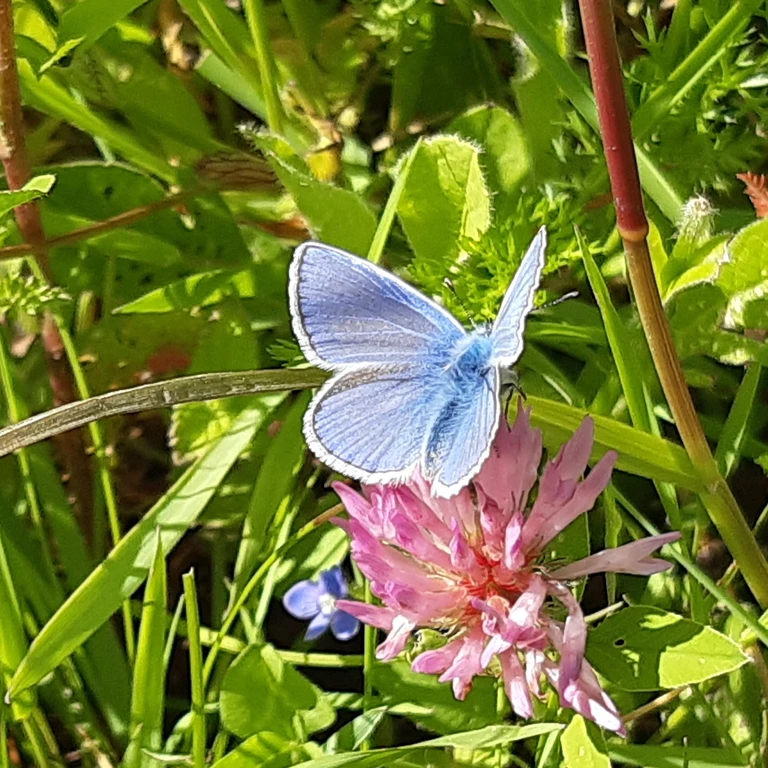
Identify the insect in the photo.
Polyommatus icarus
